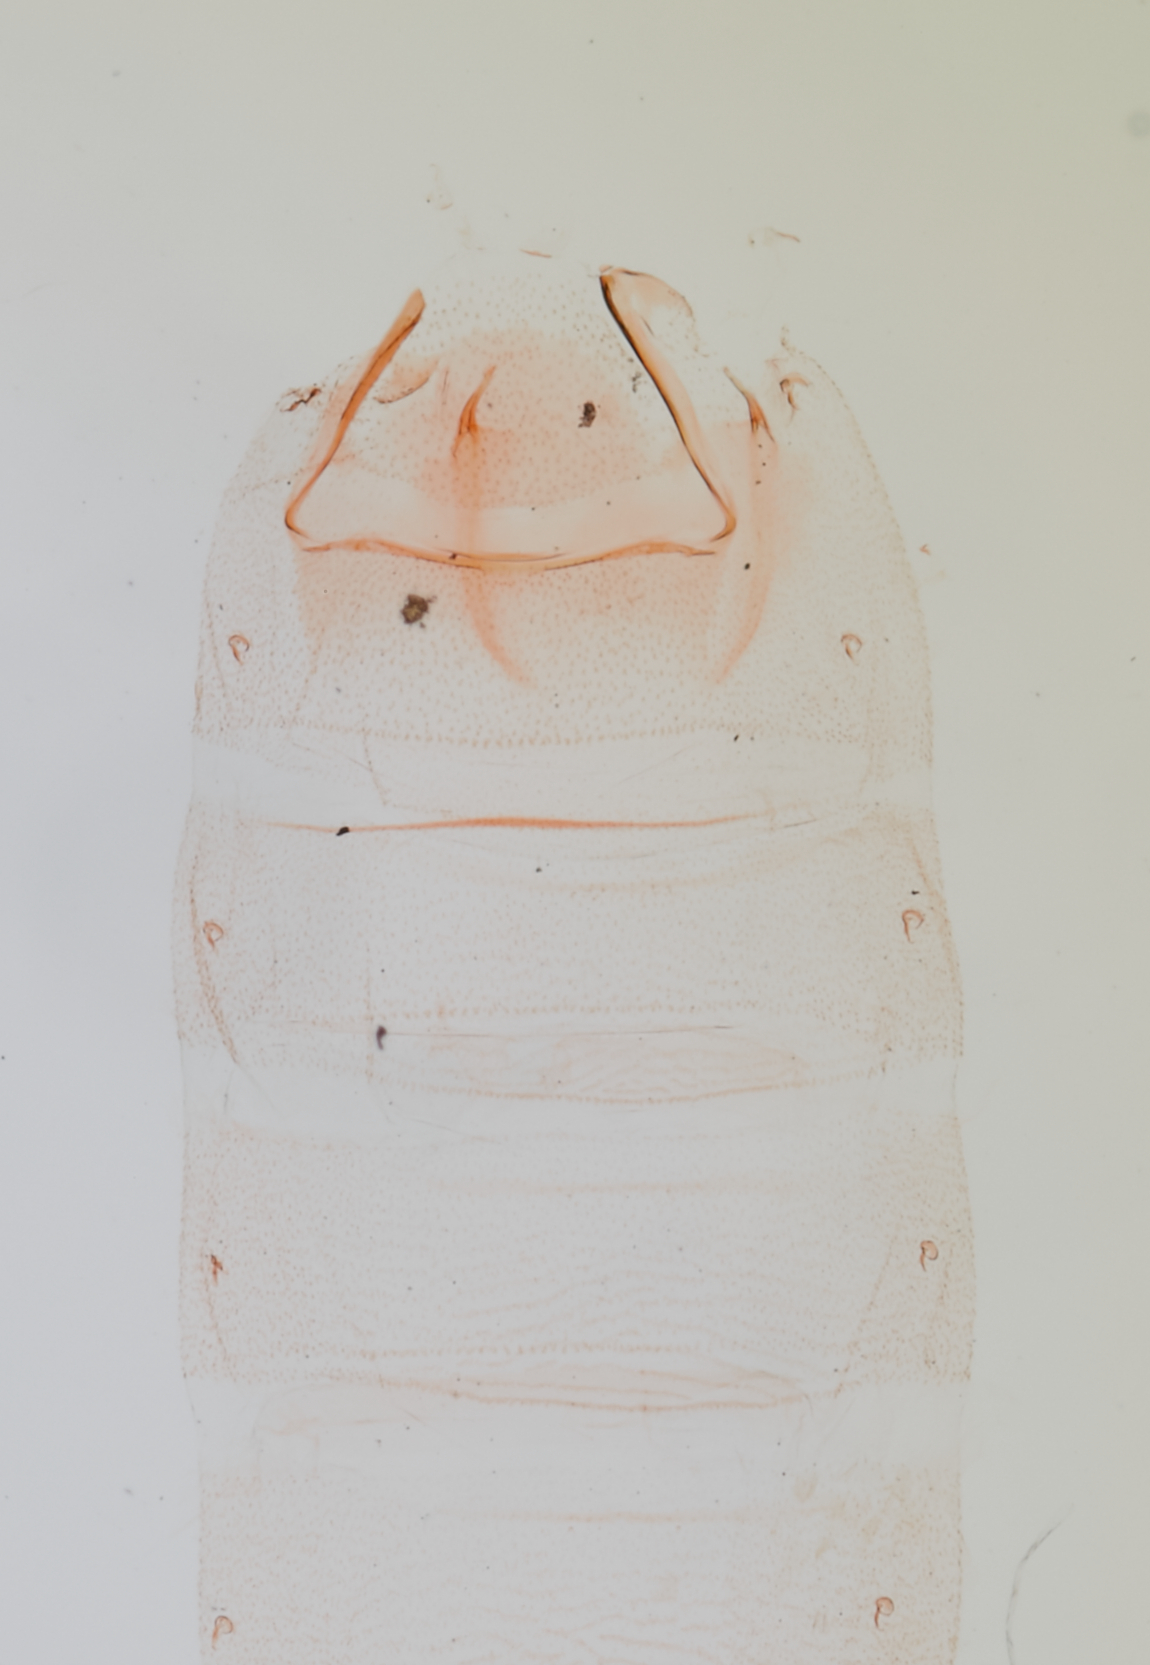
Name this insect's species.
Sorhagenia pexa
